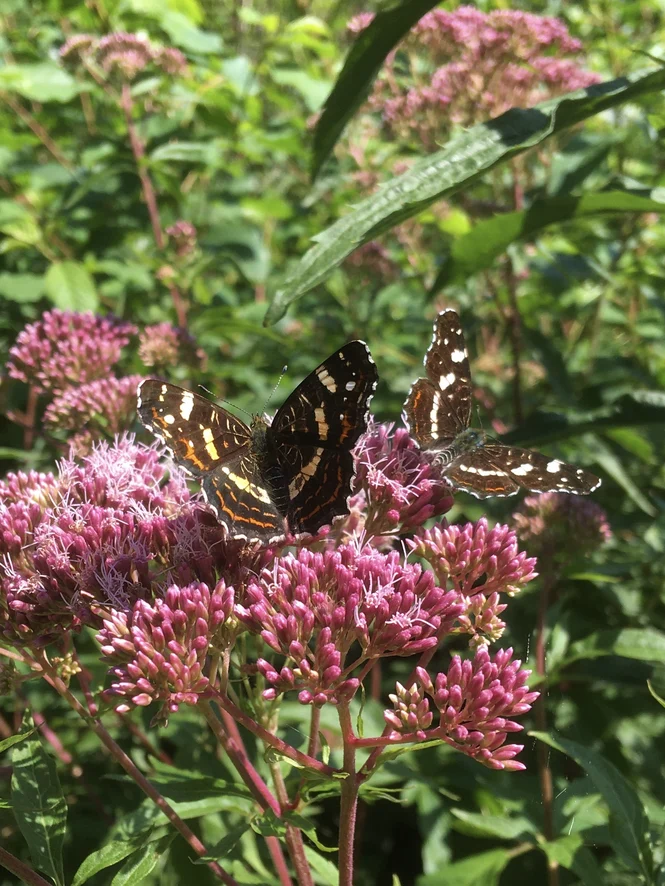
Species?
Araschnia levana
